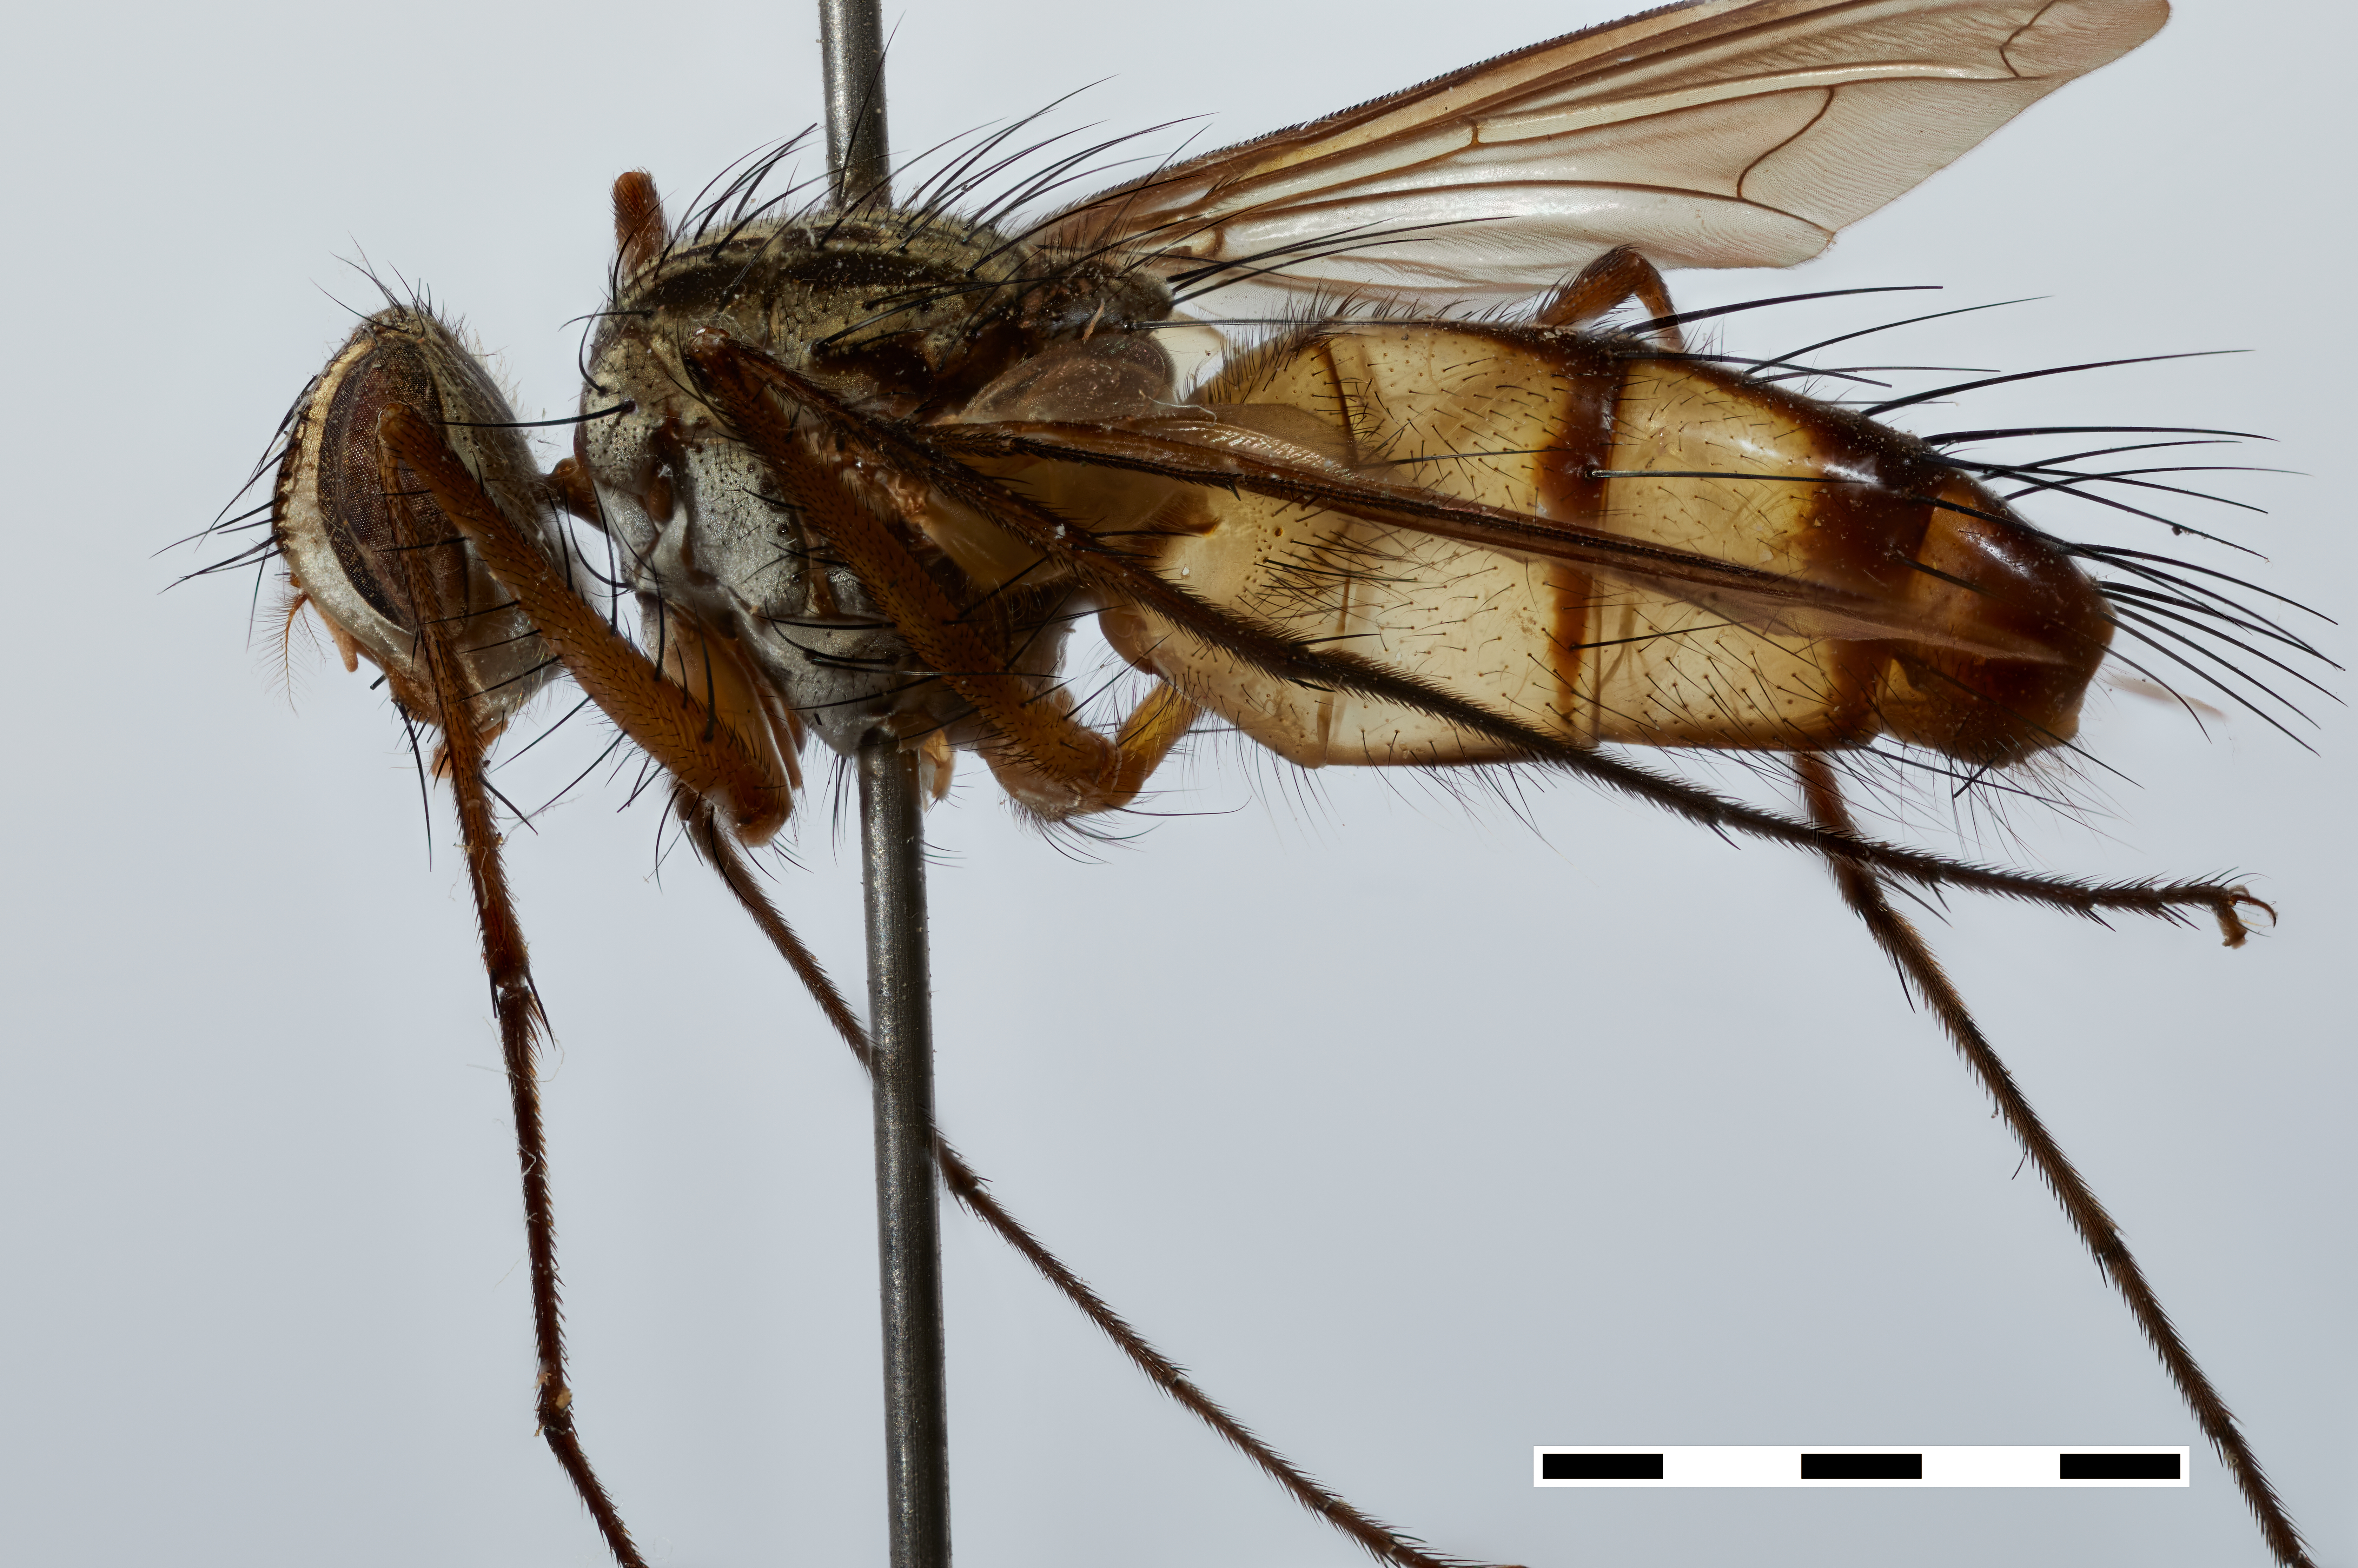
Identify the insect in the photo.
Eomyoceropsis longipennis
